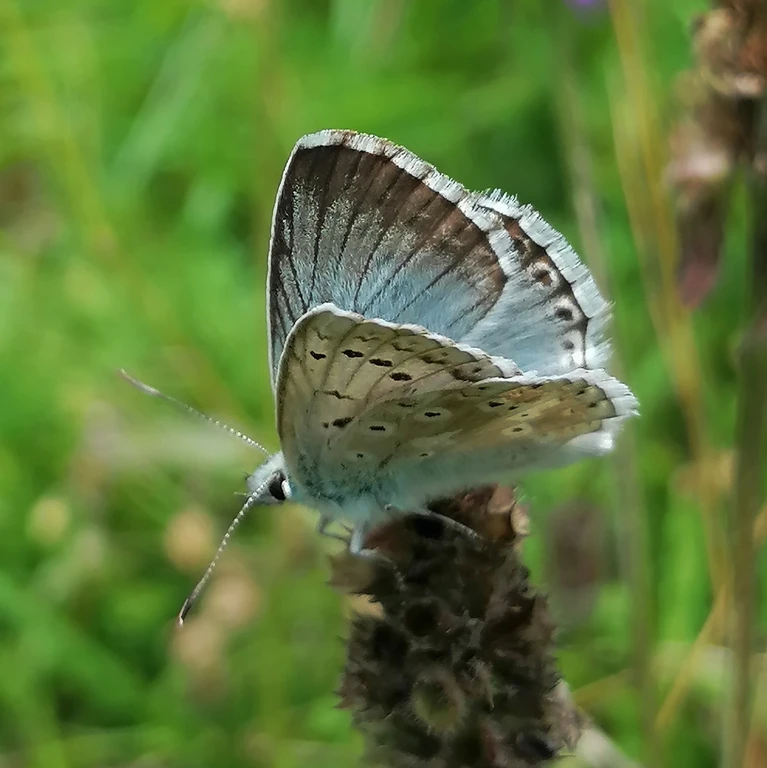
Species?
Lysandra coridon
